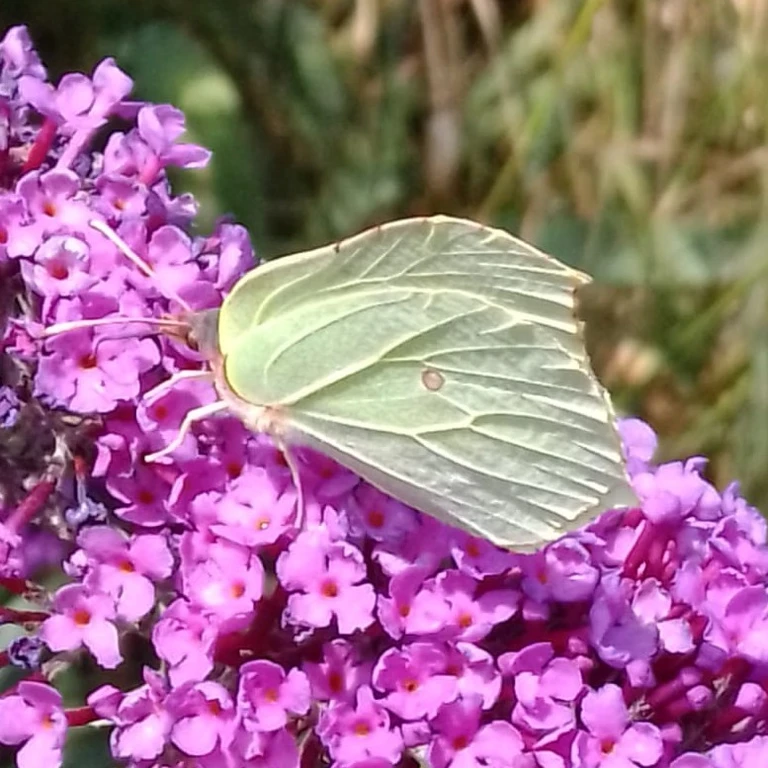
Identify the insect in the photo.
Gonepteryx rhamni
